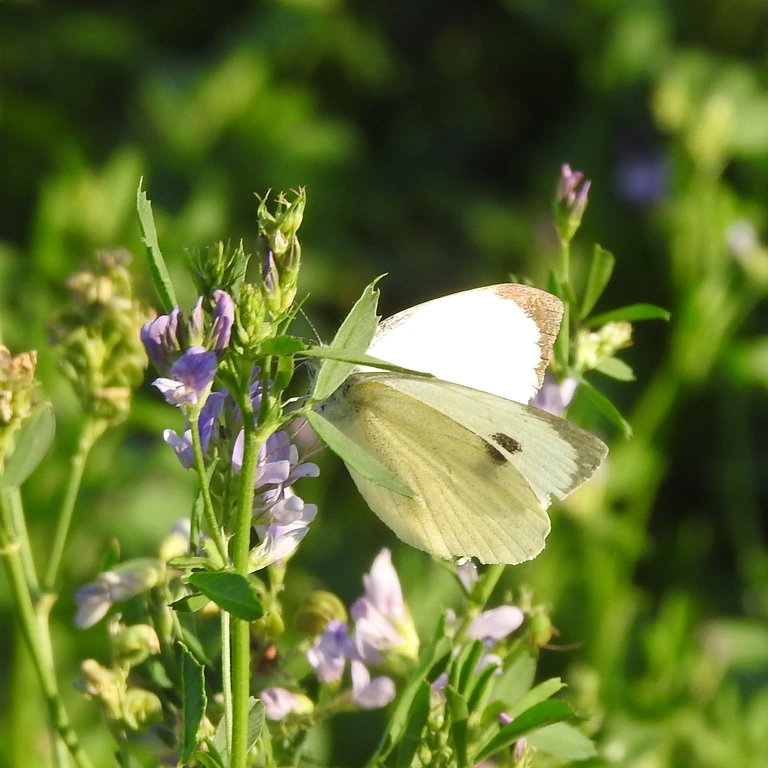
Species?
Pieris brassicae
